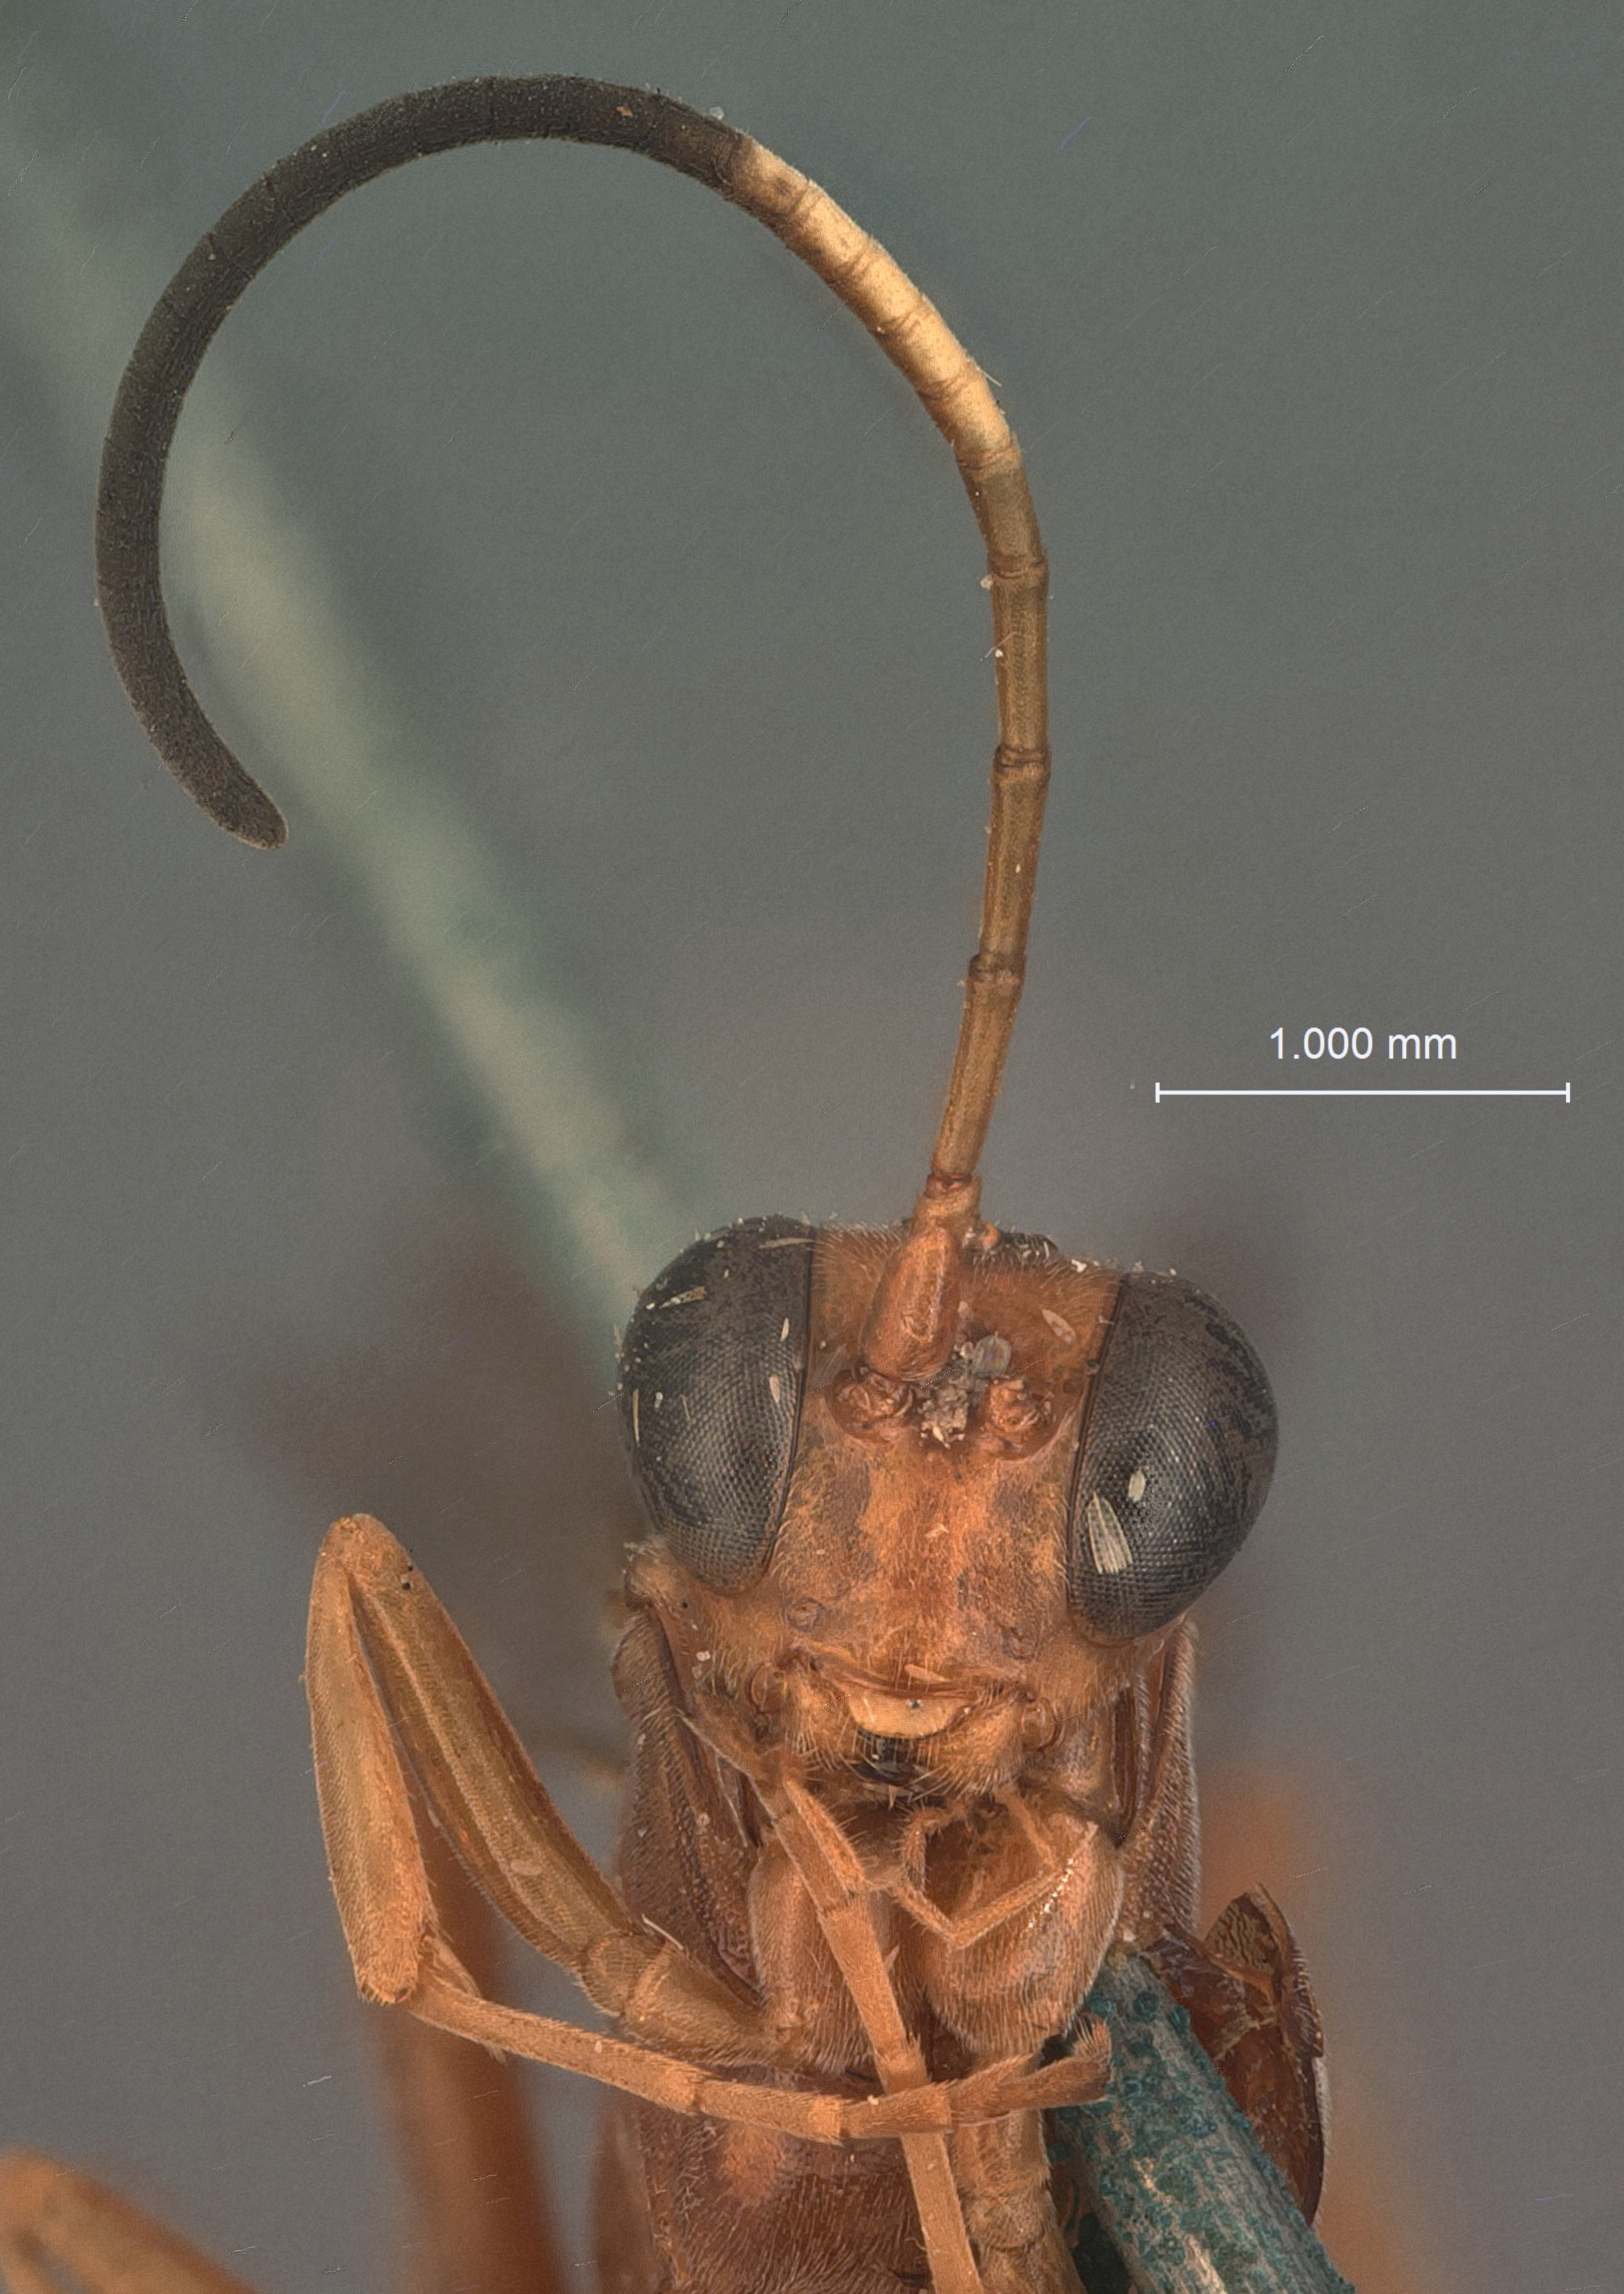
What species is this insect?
Diapetimorpha acadia
